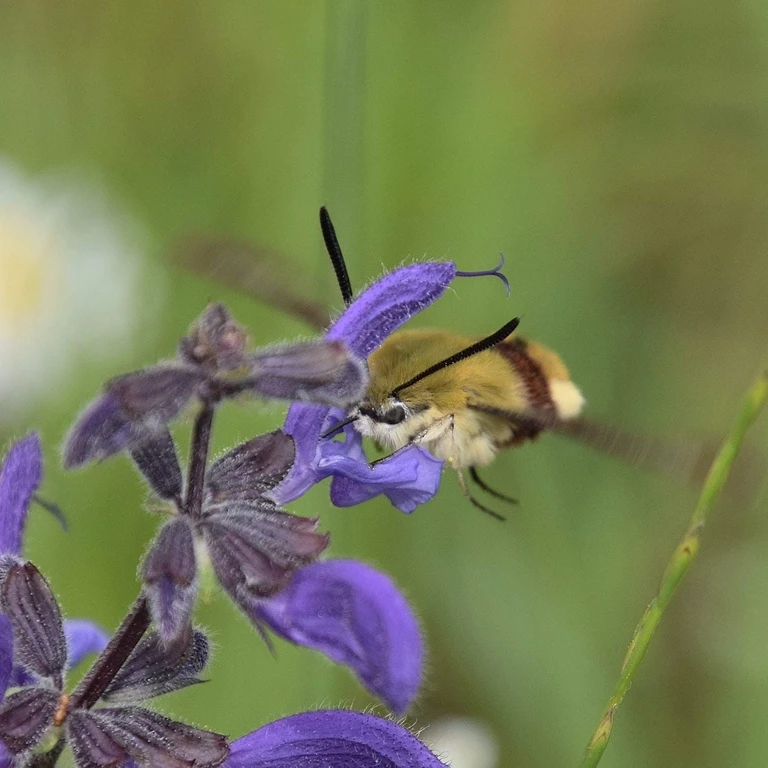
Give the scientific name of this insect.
Hemaris fuciformis
